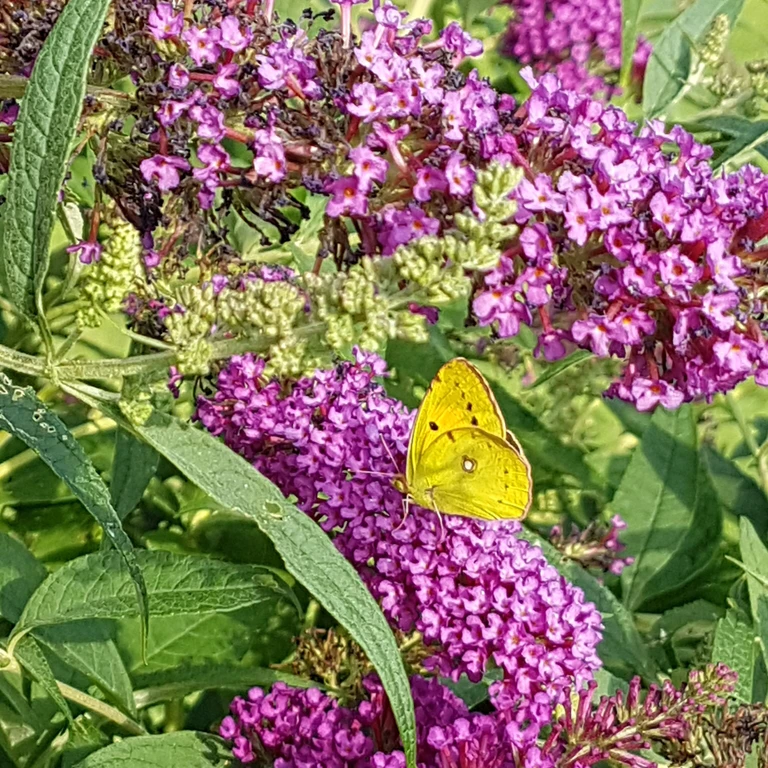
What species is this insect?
Colias croceus
